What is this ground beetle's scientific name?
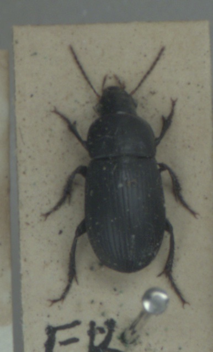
Harpalus serripes
